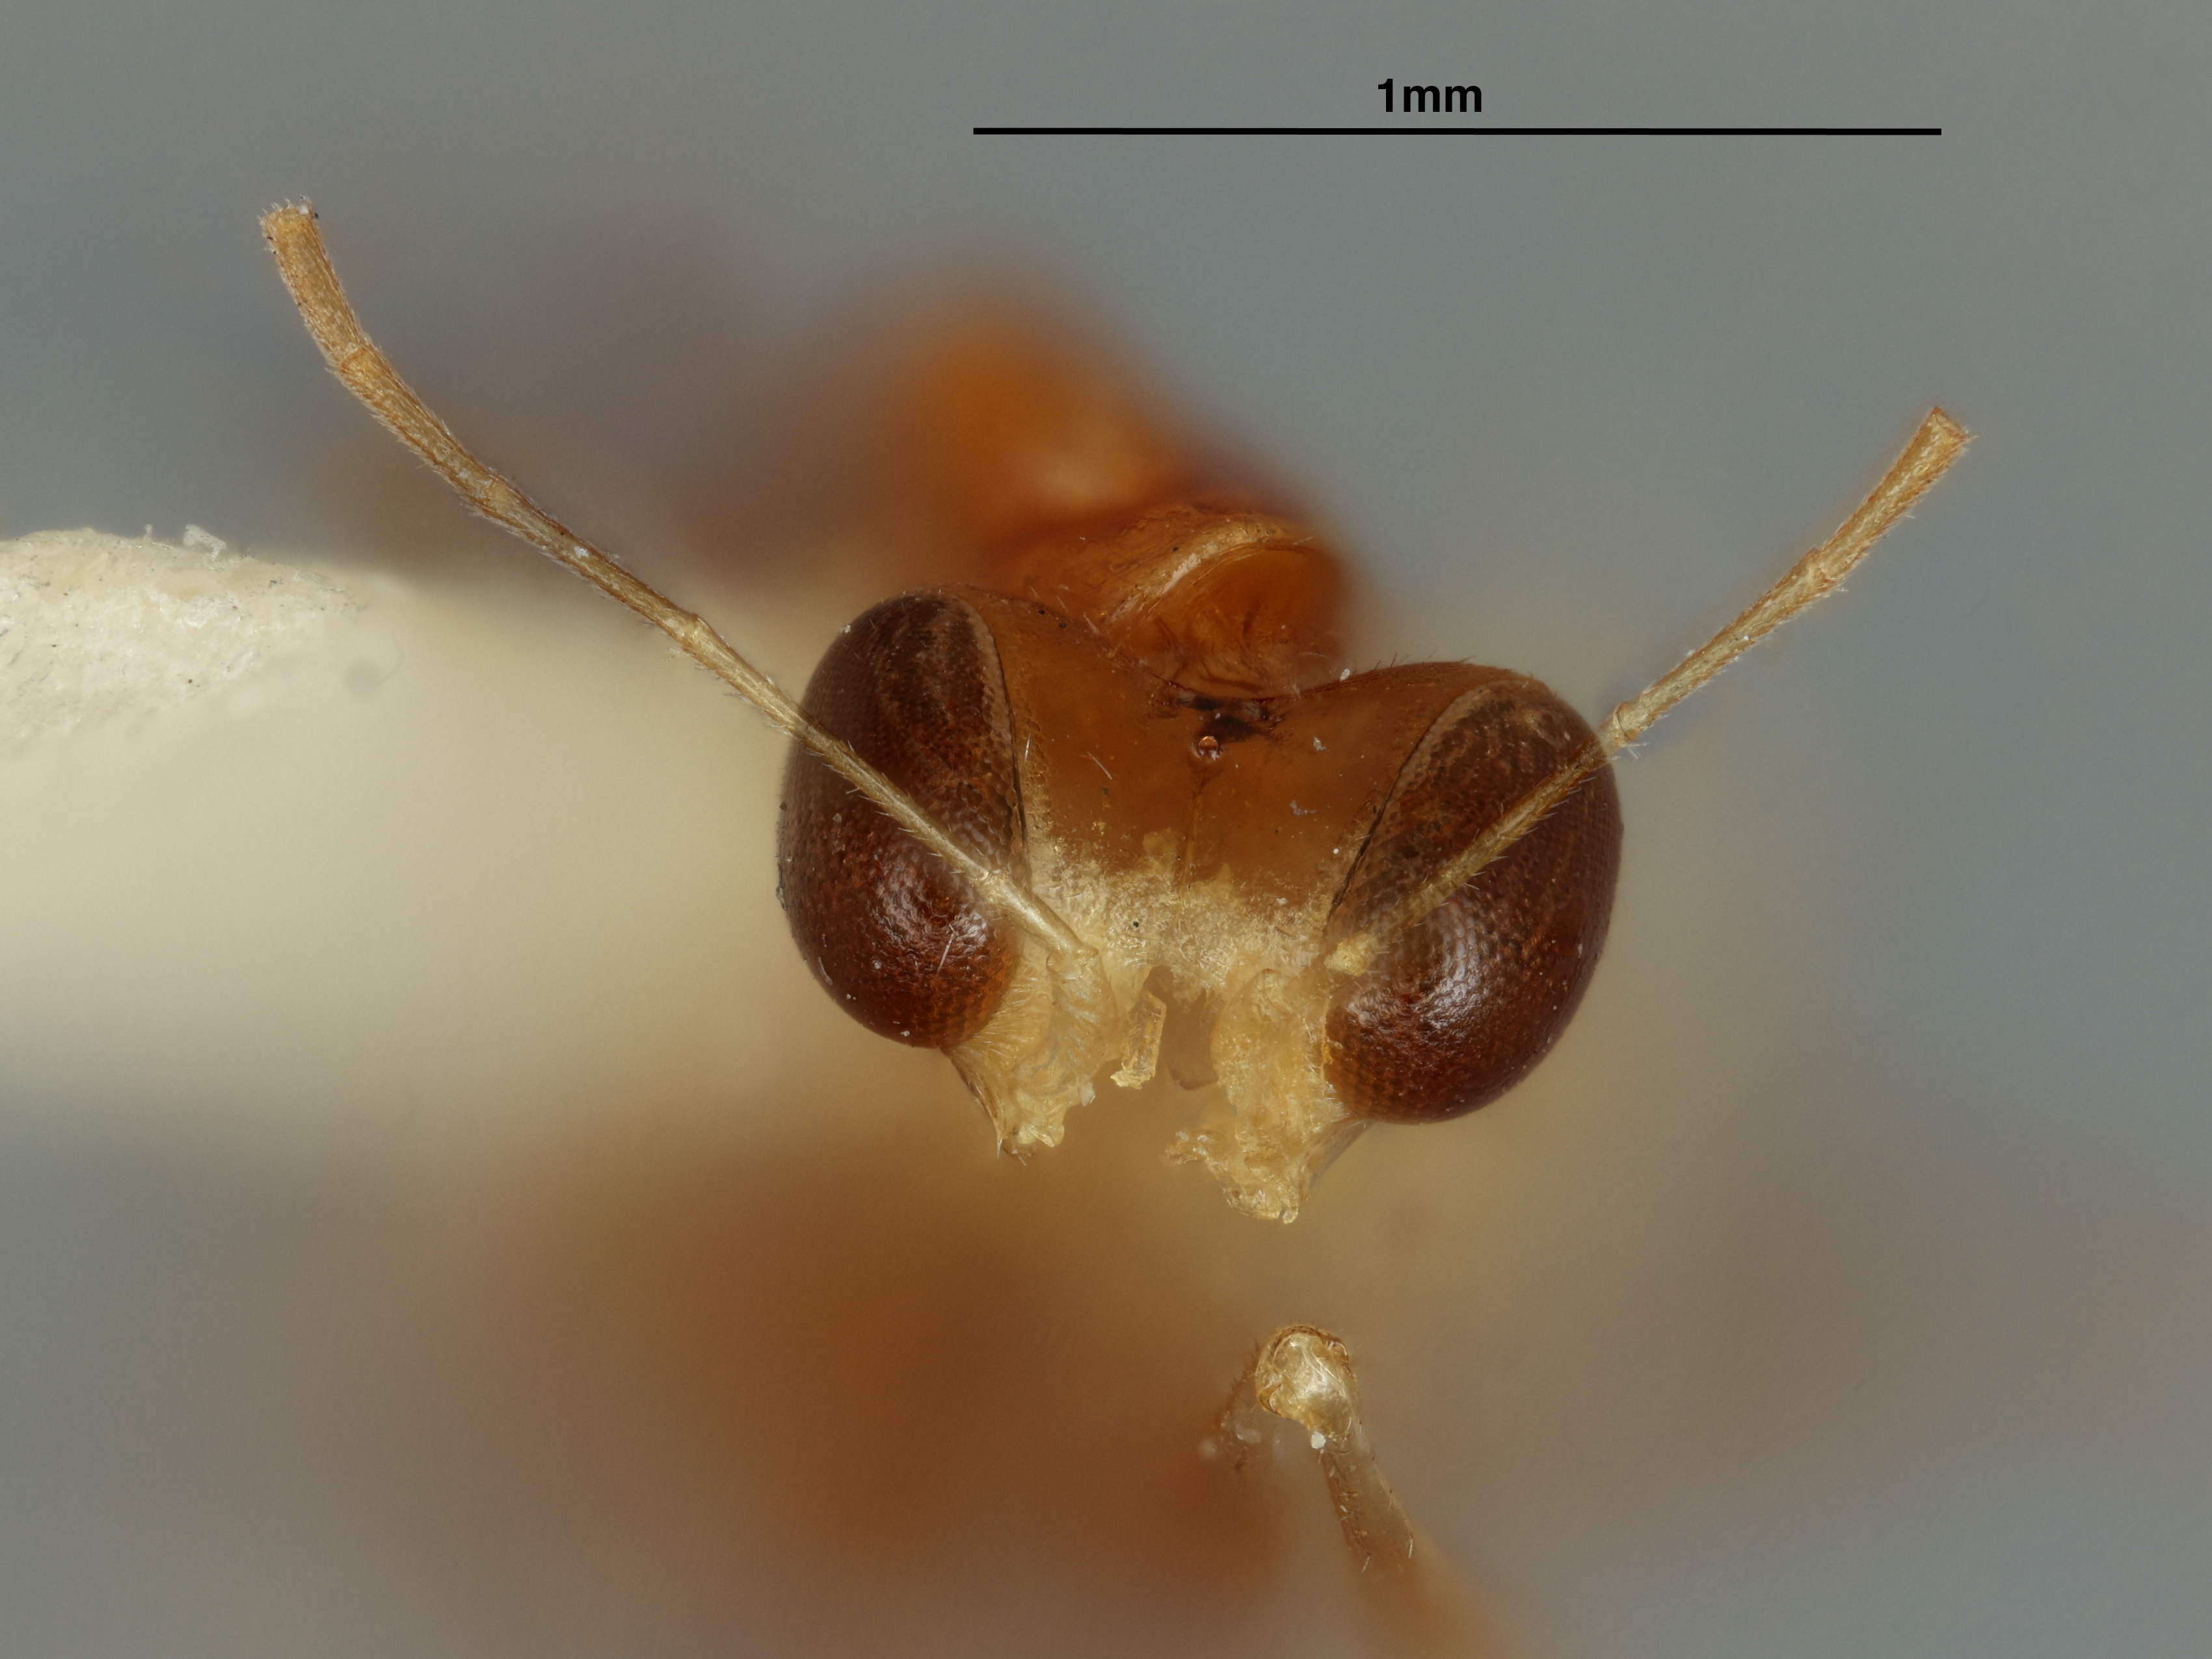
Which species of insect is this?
Gonatopus curriei
